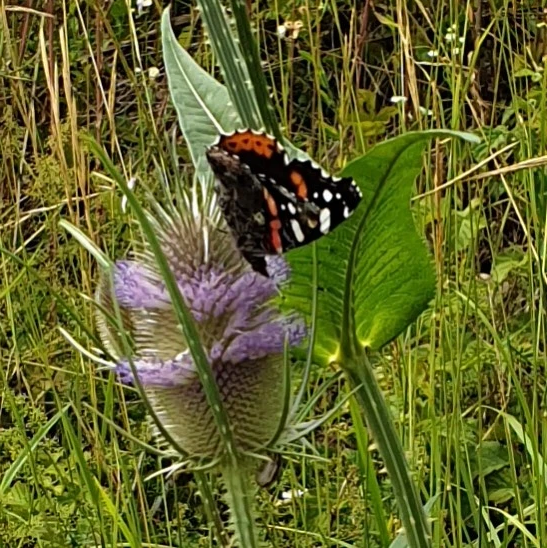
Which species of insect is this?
Vanessa atalanta
